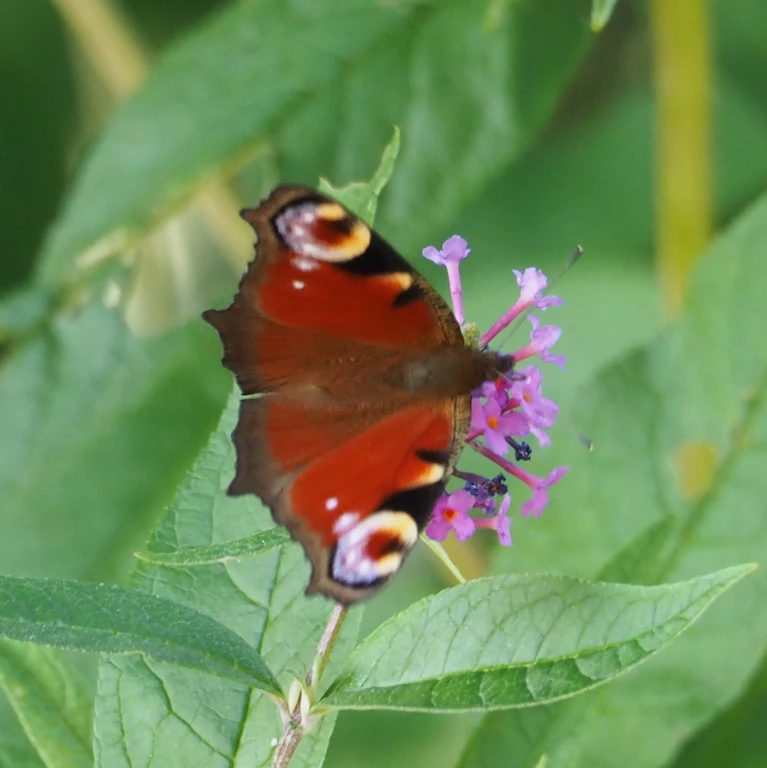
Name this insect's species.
Aglais io
